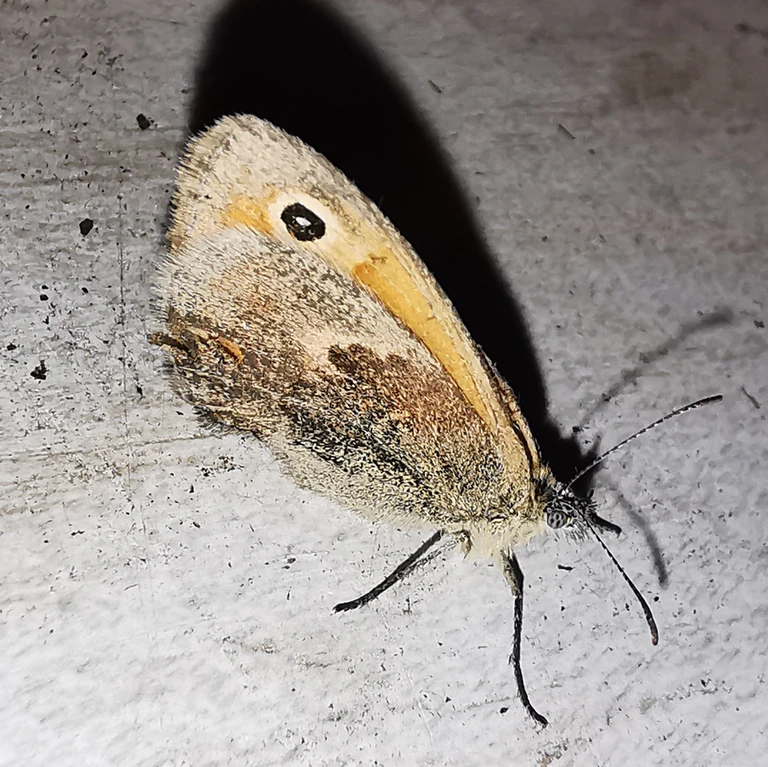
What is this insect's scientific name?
Coenonympha pamphilus
